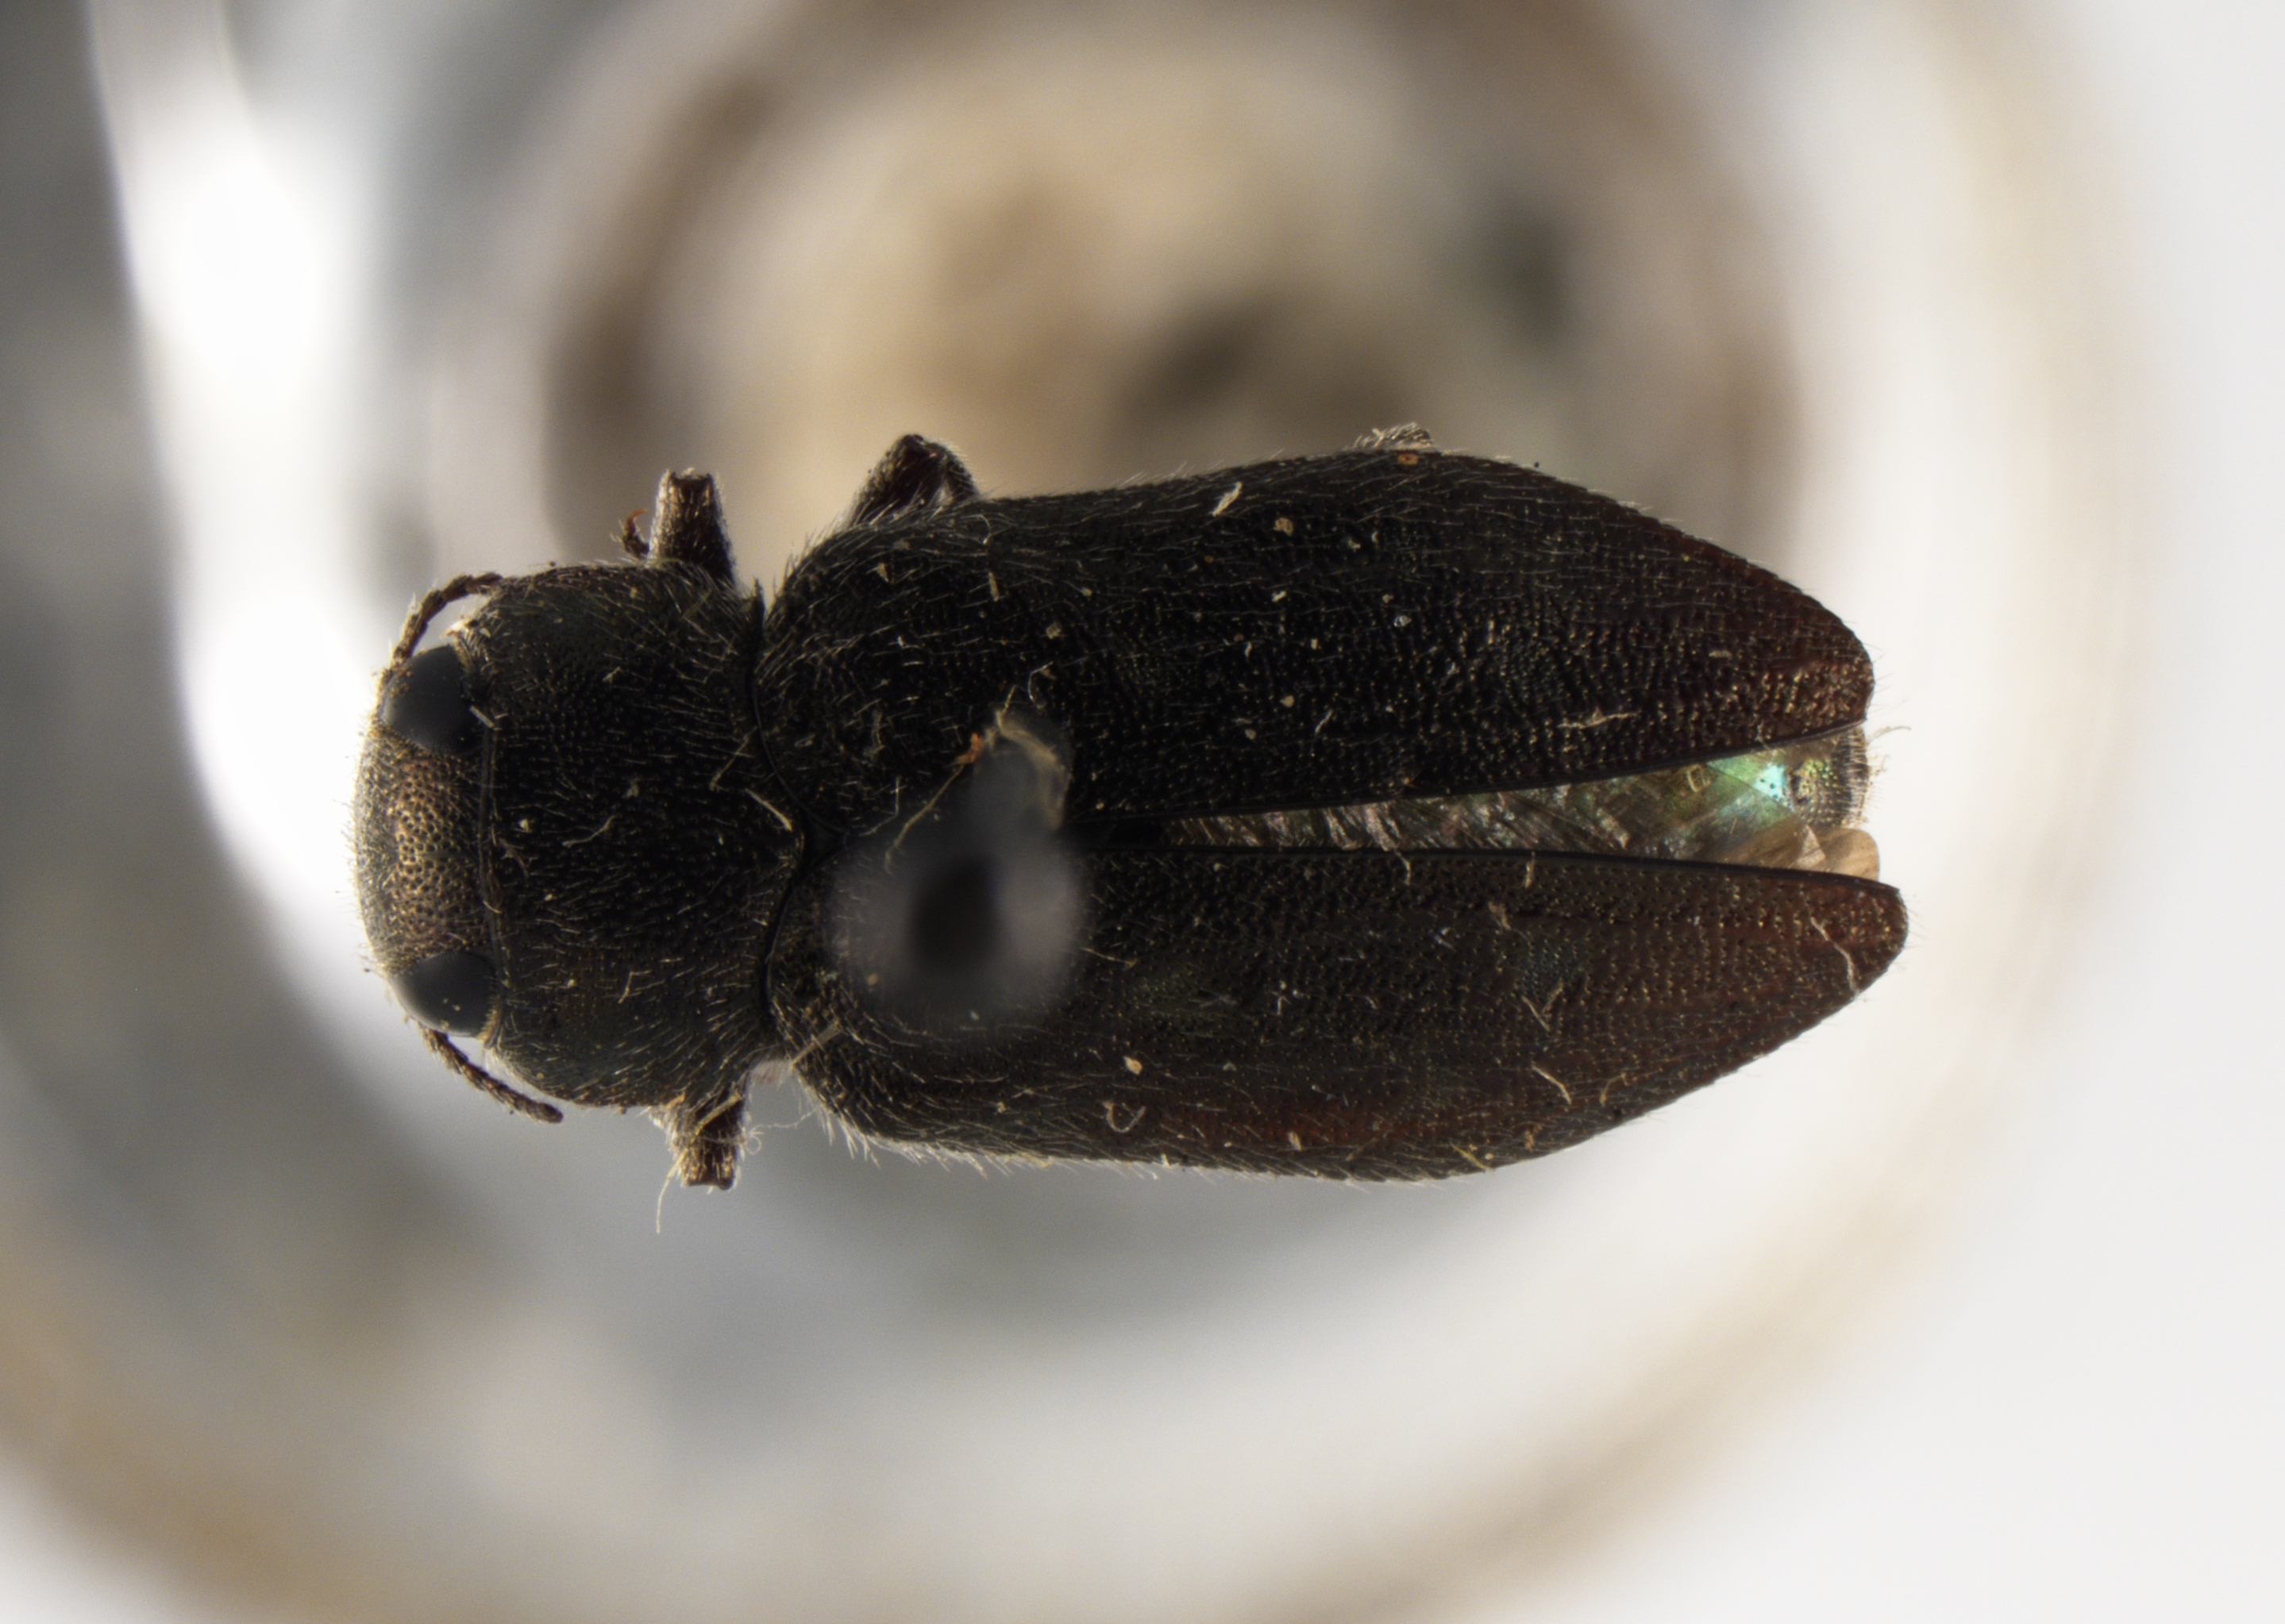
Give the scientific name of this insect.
Chrysobothris fragariae
